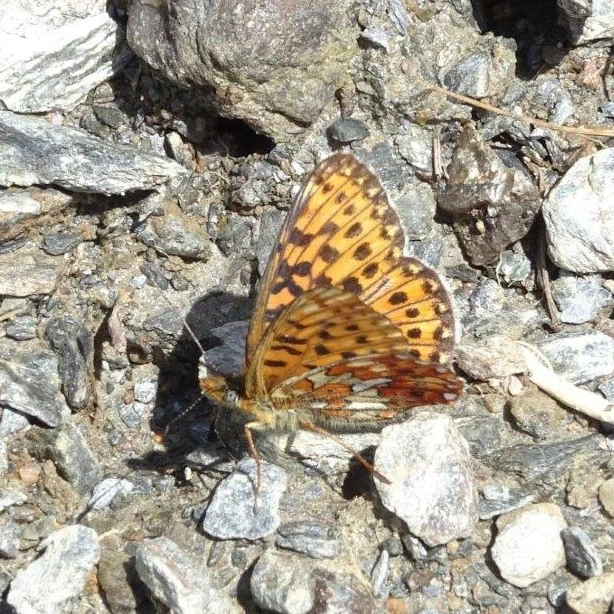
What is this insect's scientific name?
Boloria euphrosyne (also Clossiana euphrosyne)
